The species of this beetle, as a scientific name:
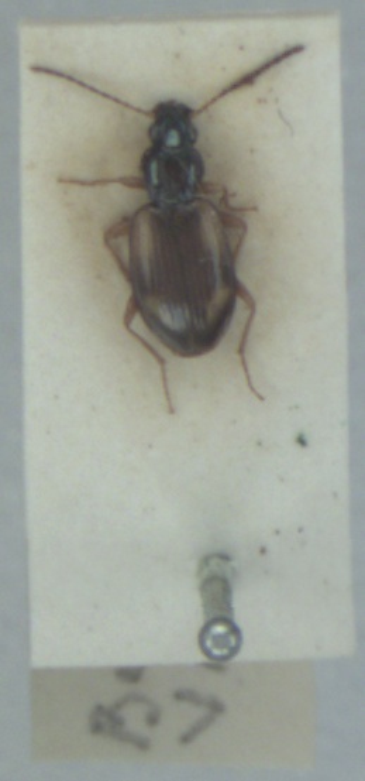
Bembidion tetracolum
